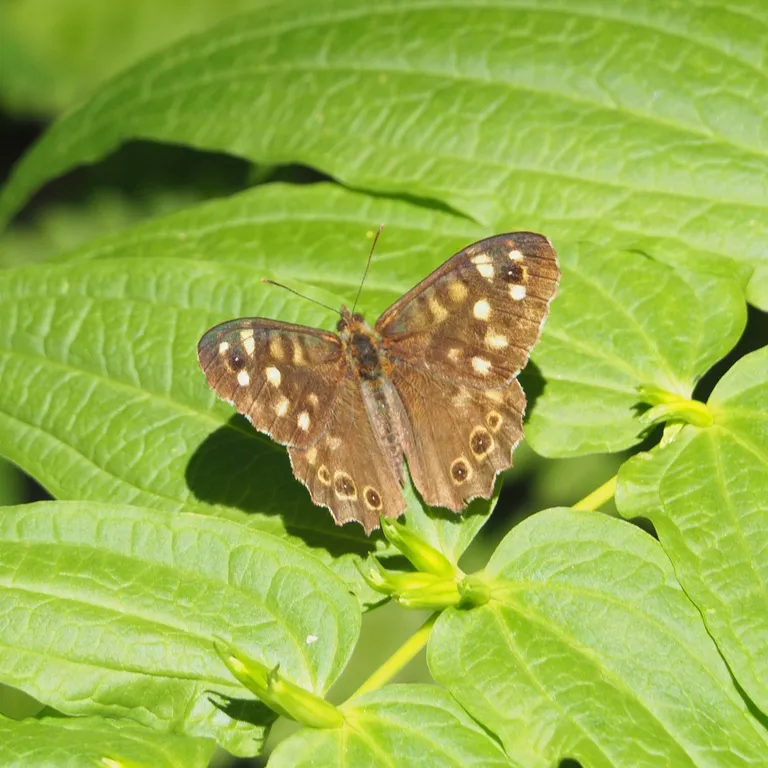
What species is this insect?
Pararge aegeria
